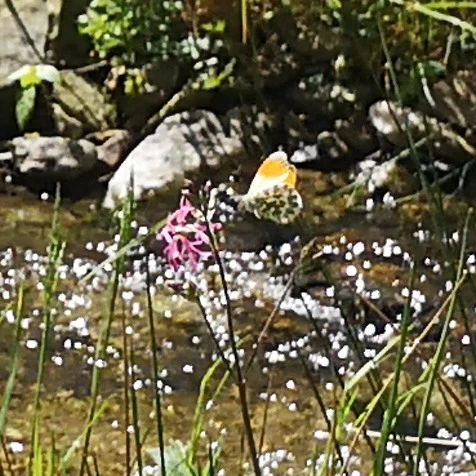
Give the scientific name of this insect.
Anthocharis cardamines
